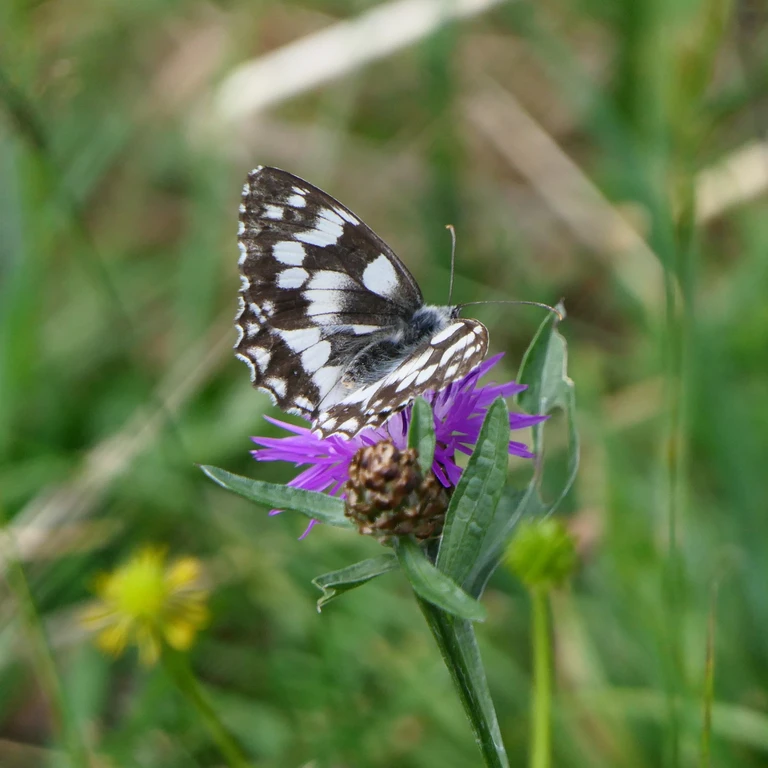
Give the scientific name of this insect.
Melanargia galathea
